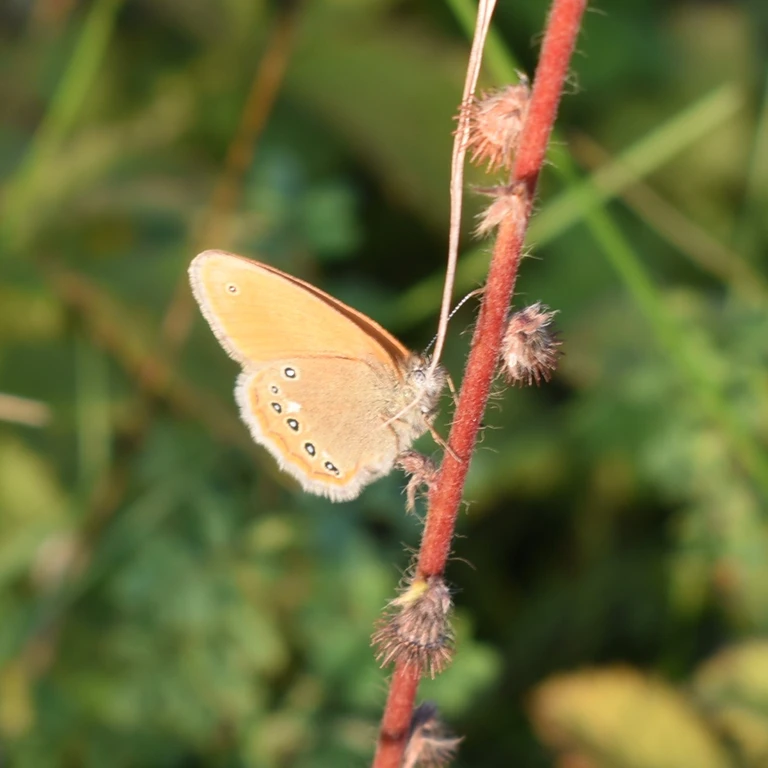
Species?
Coenonympha glycerion (also Coenonympha iphis)
